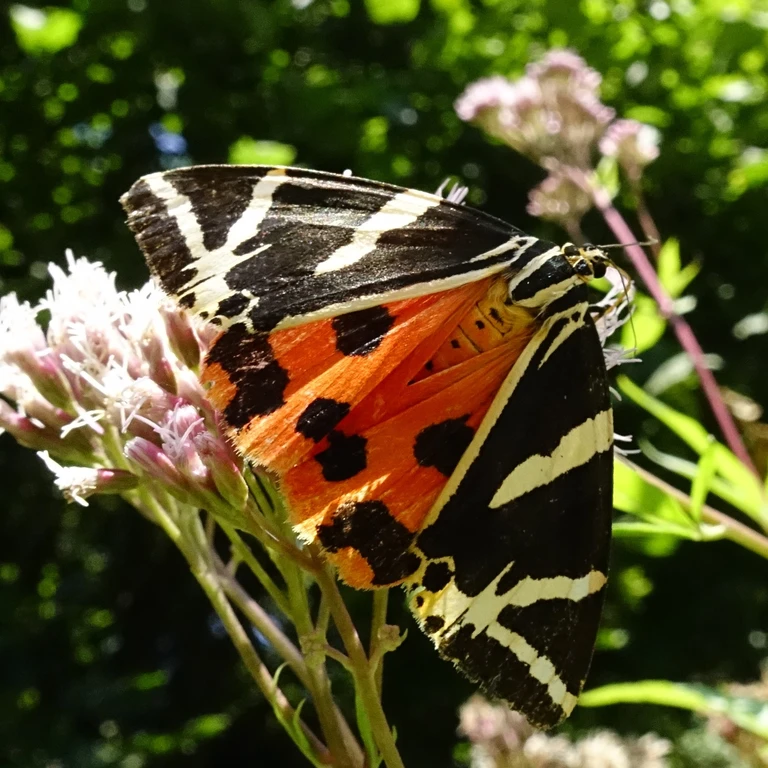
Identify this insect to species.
Euplagia quadripunctaria
